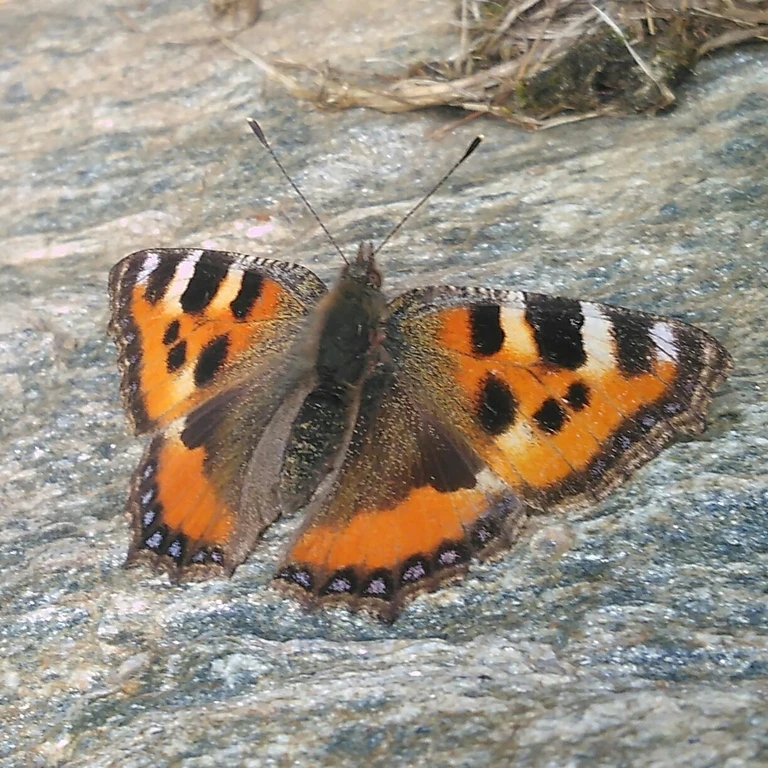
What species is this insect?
Aglais urticae
